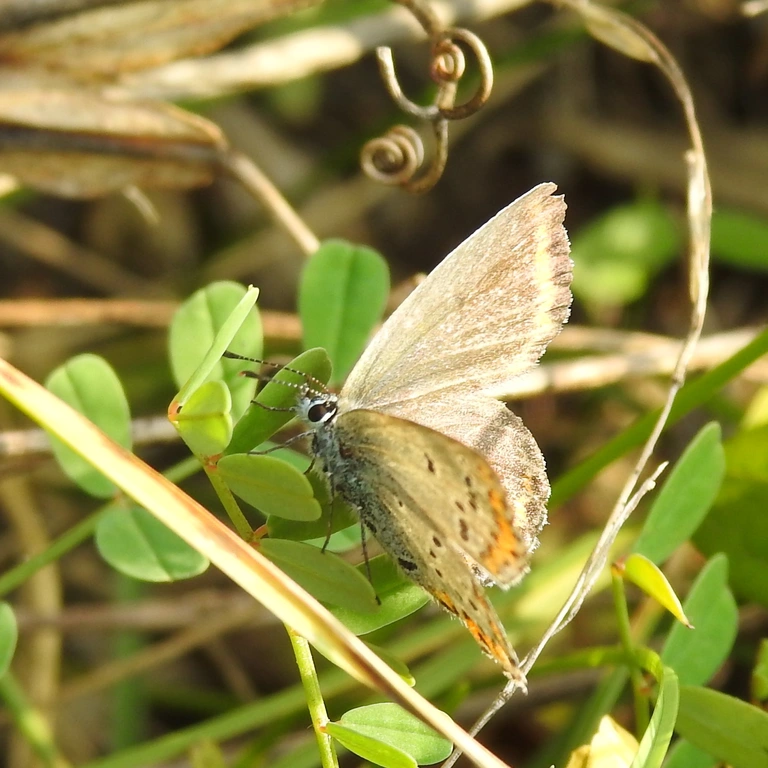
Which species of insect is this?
Aricia agestis/artaxerxes
